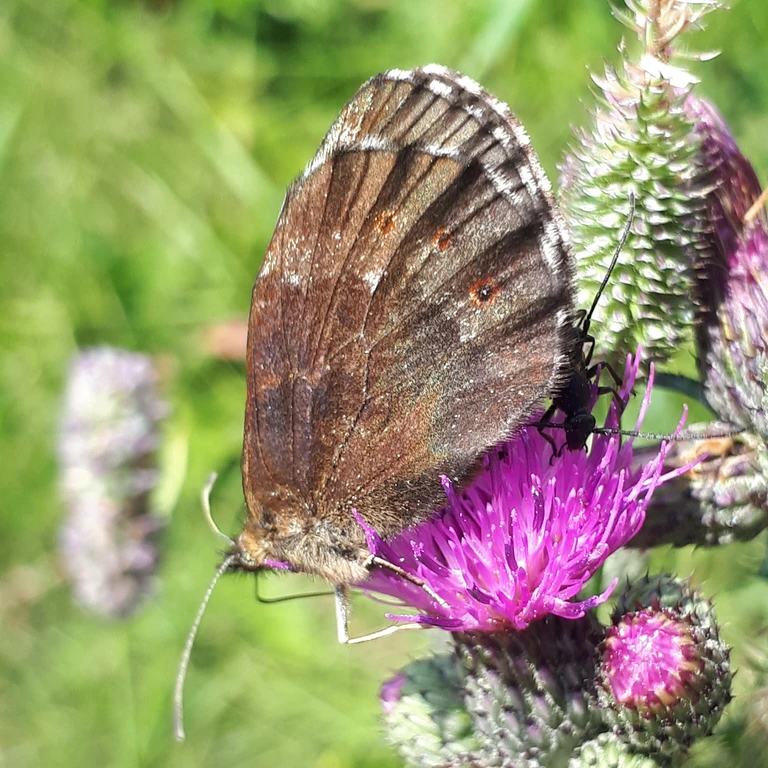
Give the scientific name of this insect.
Erebia euryale
